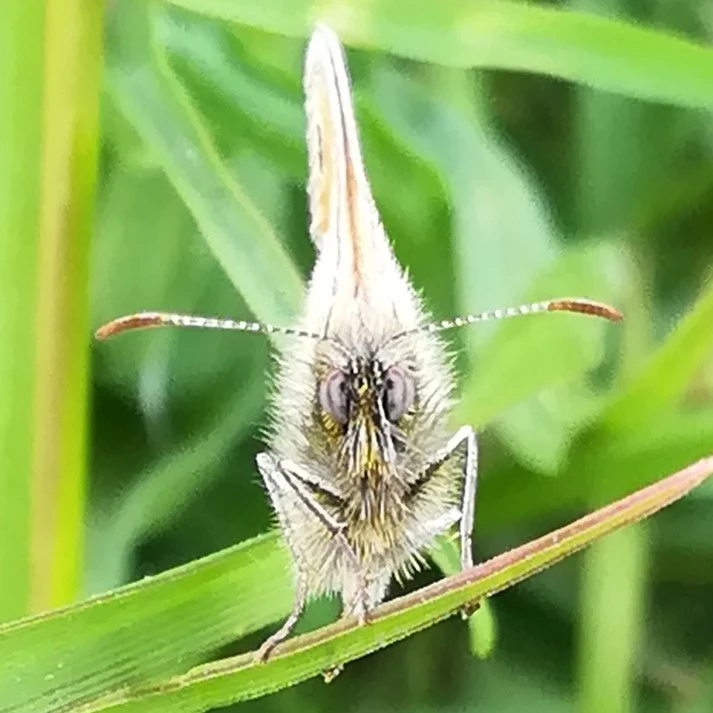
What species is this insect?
Coenonympha pamphilus
